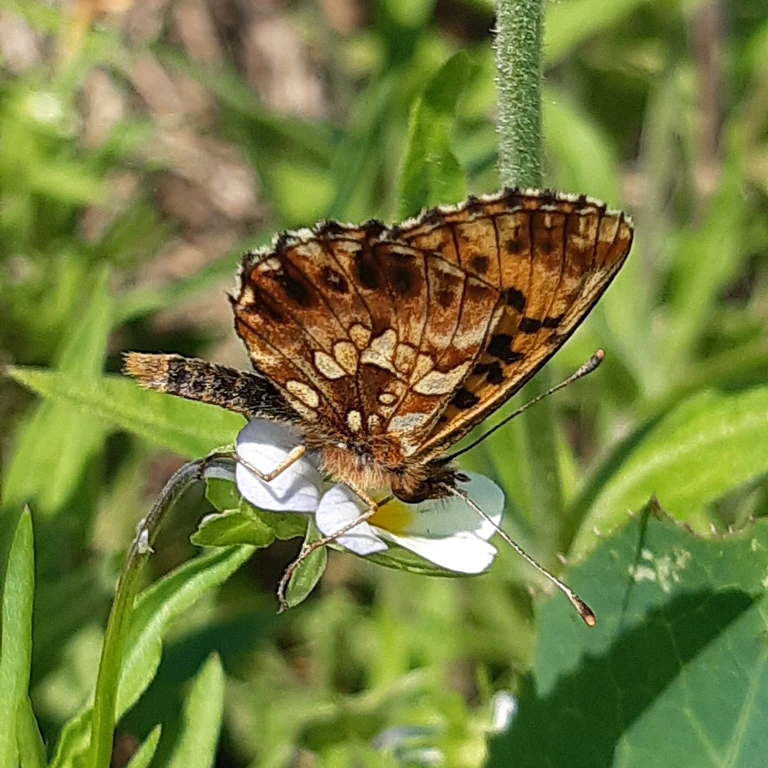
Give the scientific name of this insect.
Boloria dia
